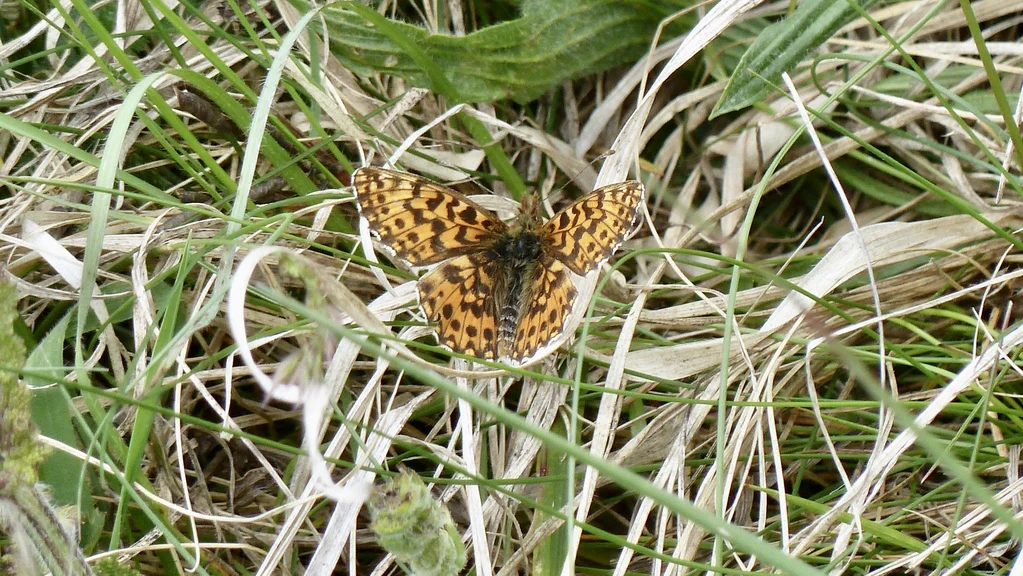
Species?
Boloria dia
